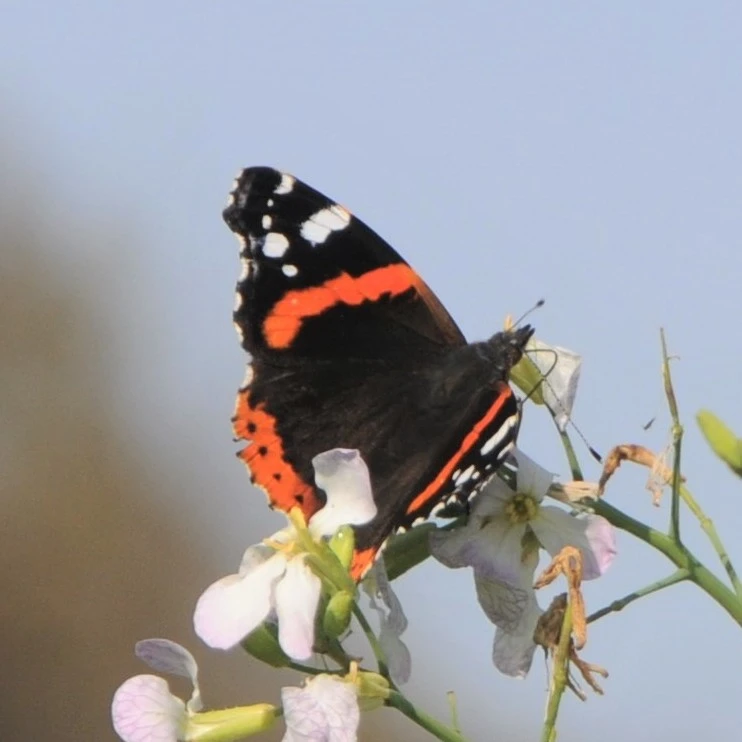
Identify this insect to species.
Vanessa atalanta
